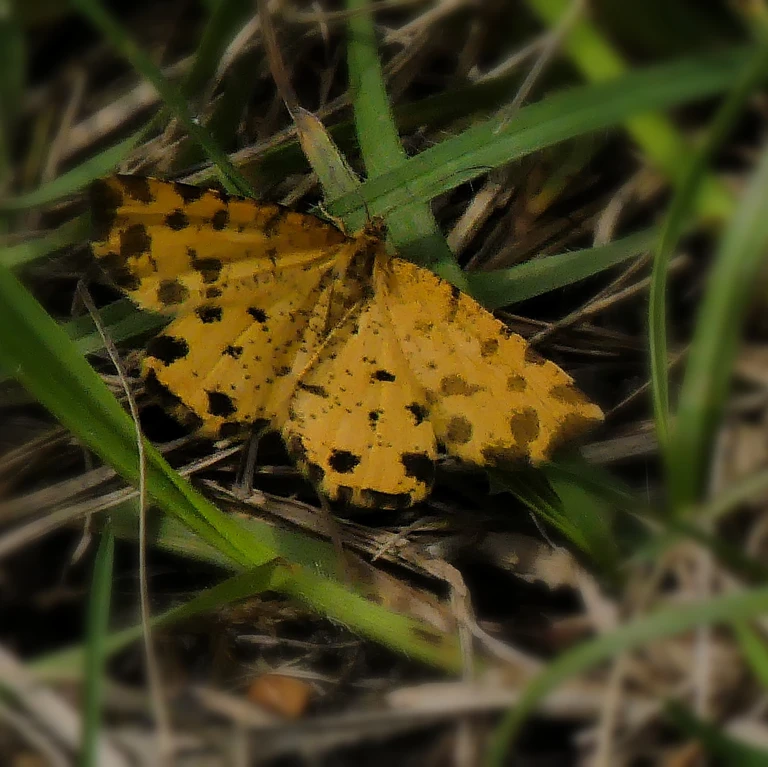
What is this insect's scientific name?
Pseudopanthera macularia
